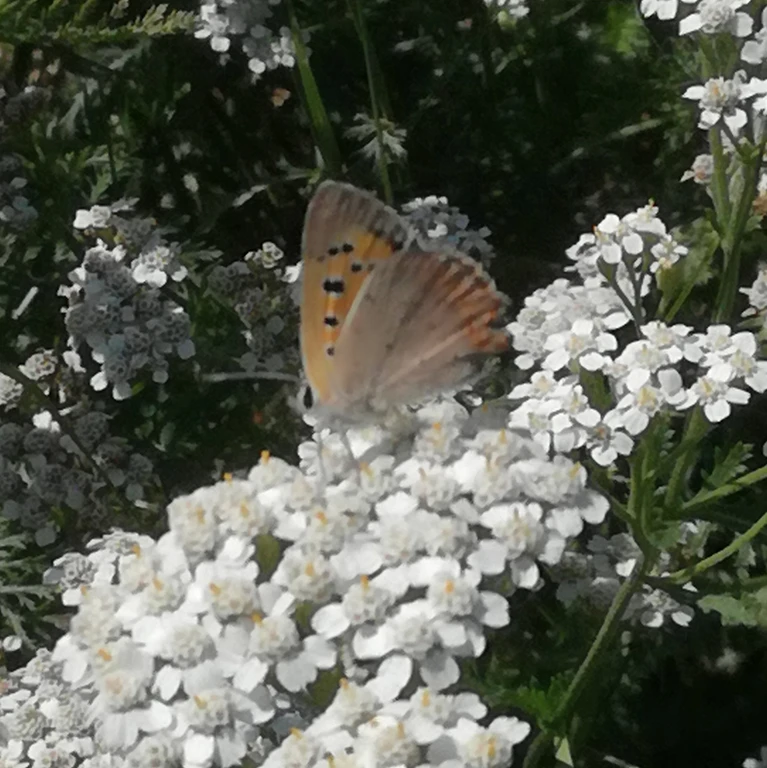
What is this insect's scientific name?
Lycaena phlaeas
